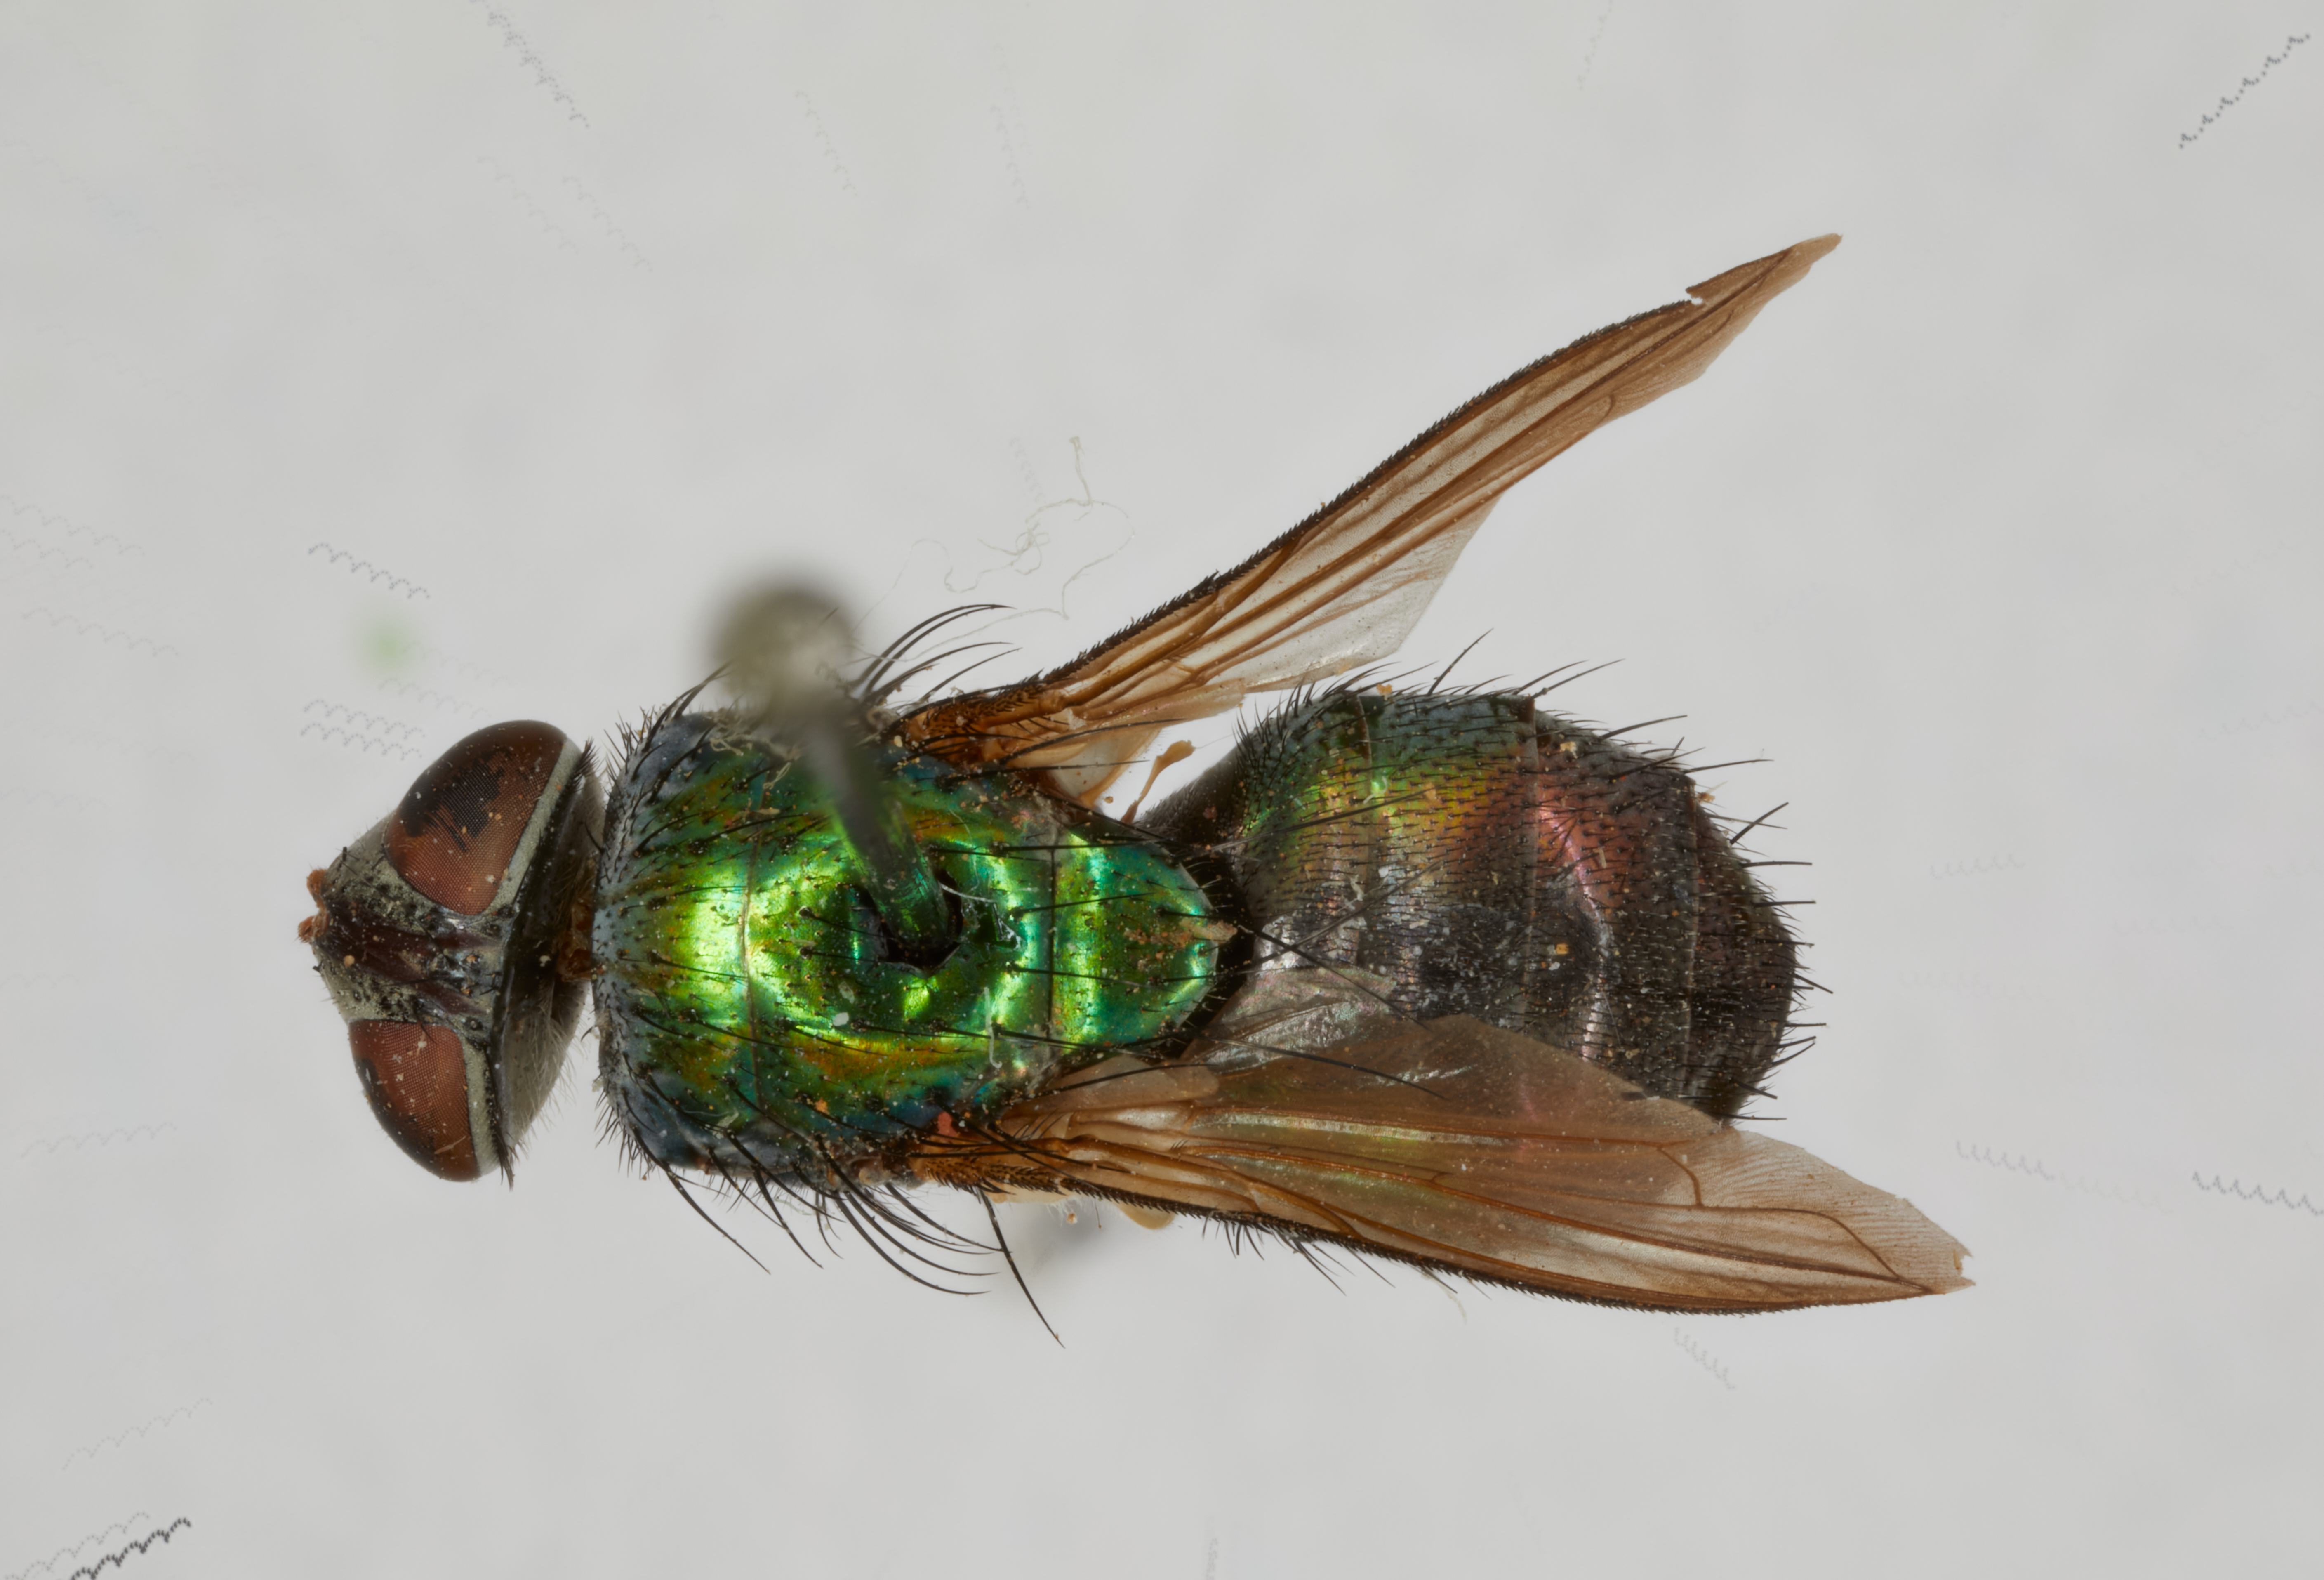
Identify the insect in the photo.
Idiopsis buccata (also Strongyloneura buccata)
